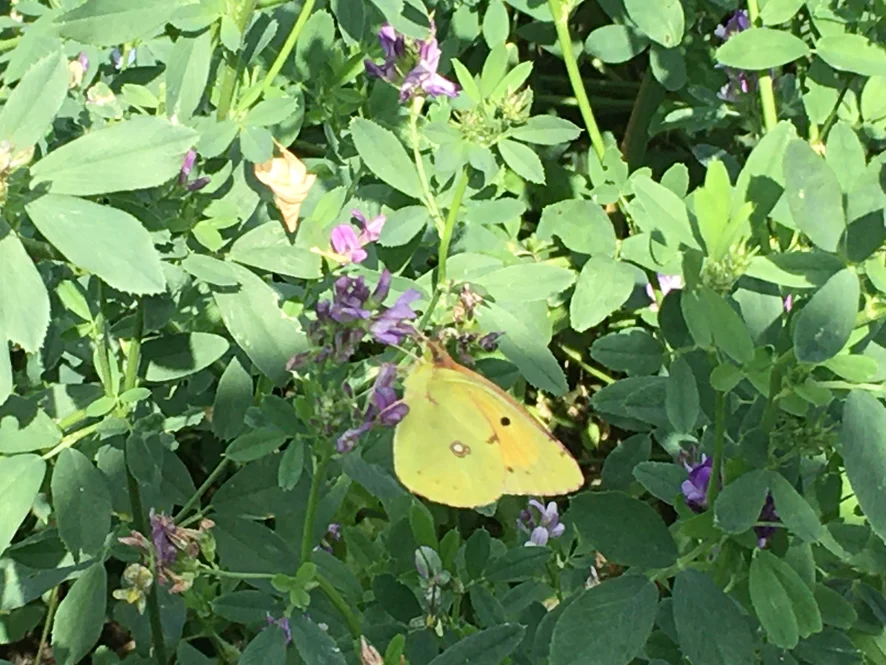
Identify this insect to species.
Colias croceus
